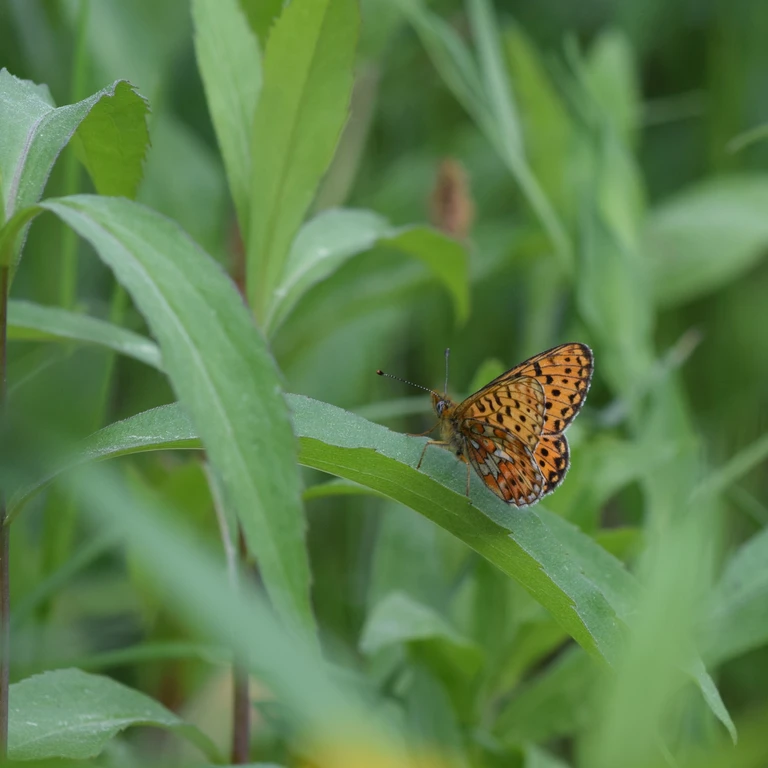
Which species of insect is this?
Boloria euphrosyne (also Clossiana euphrosyne)
